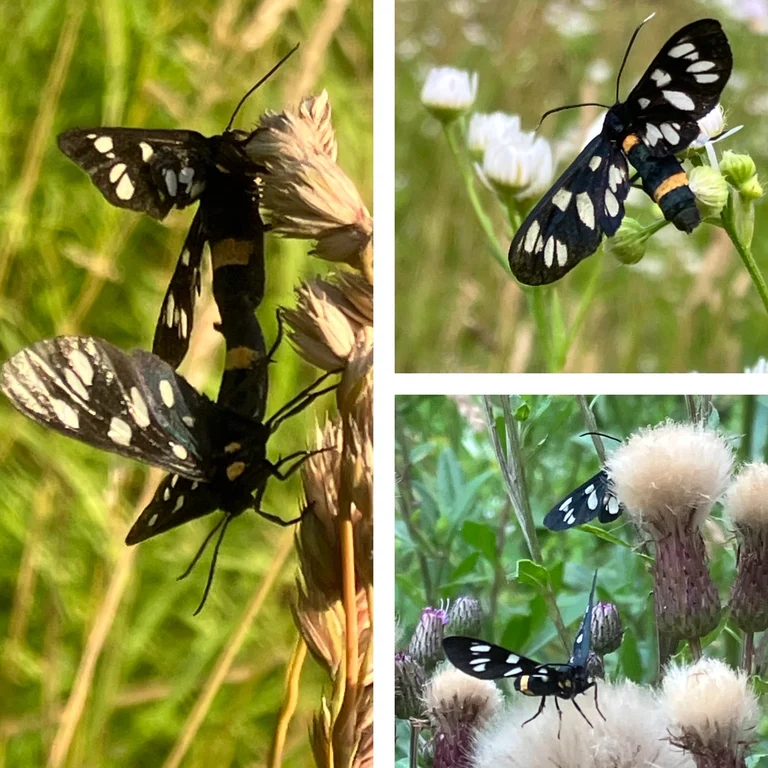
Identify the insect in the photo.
Amata phegea
